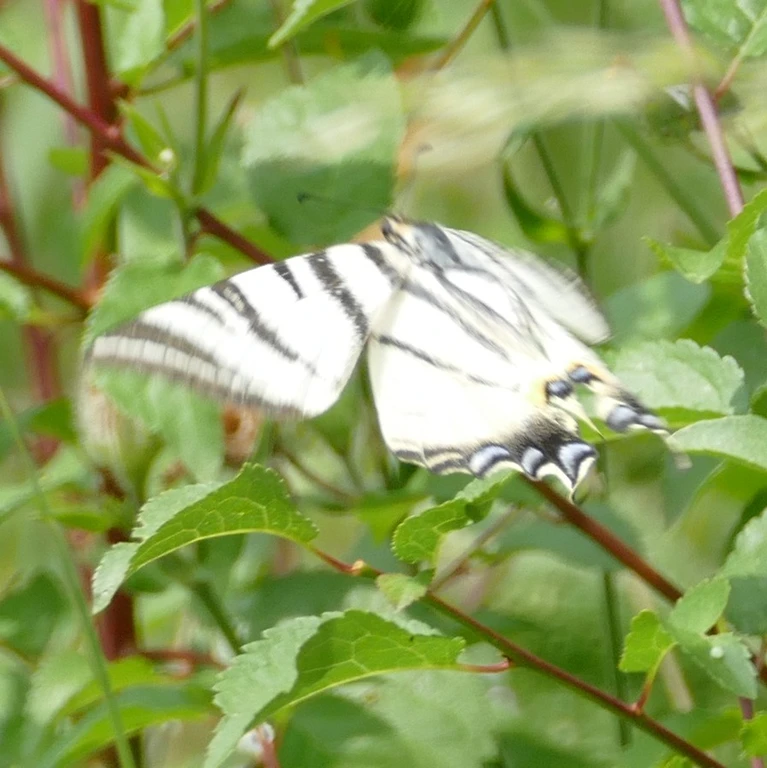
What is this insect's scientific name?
Iphiclides podalirius
